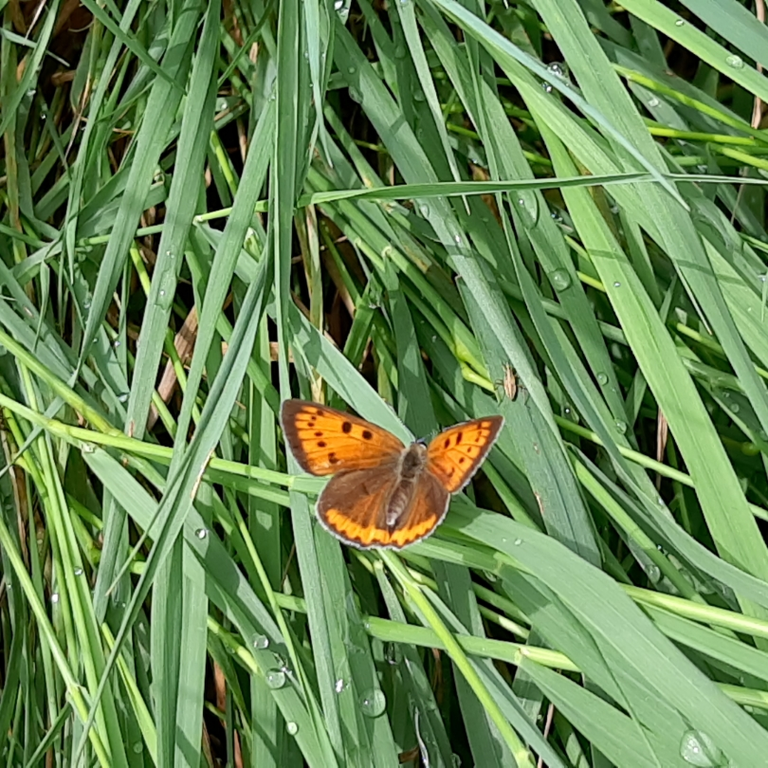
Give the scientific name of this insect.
Lycaena dispar
